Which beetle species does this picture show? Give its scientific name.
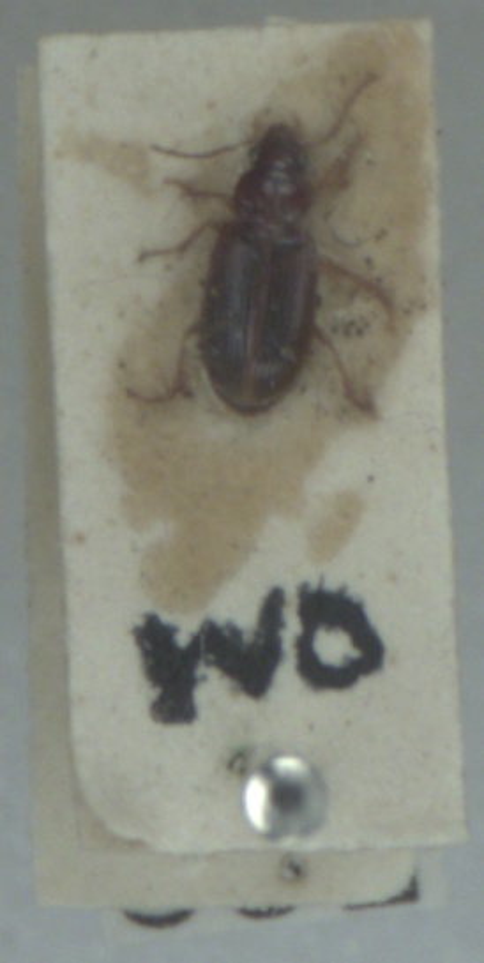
Bradycellus harpalinus
